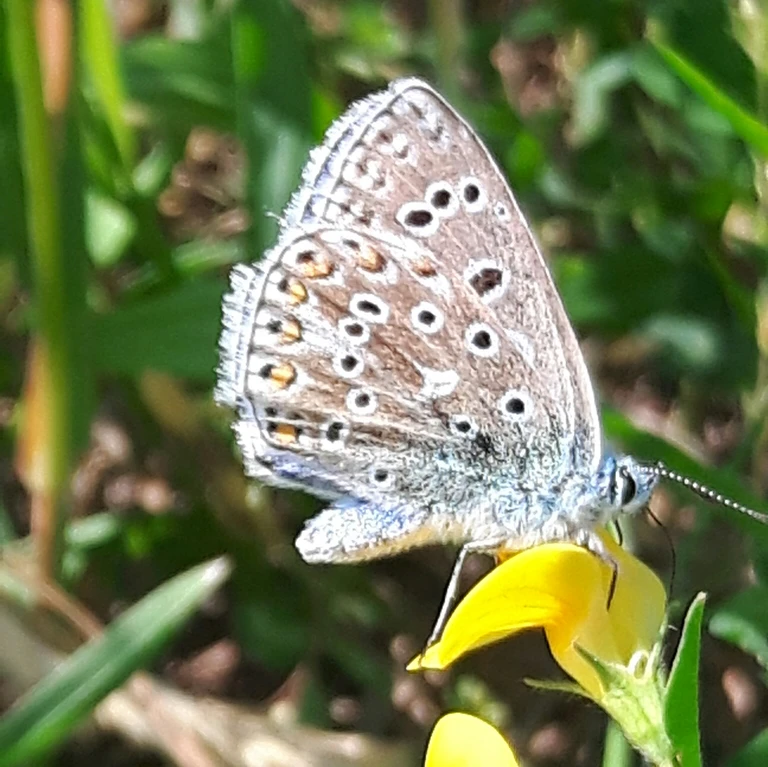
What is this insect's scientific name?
Polyommatus icarus
